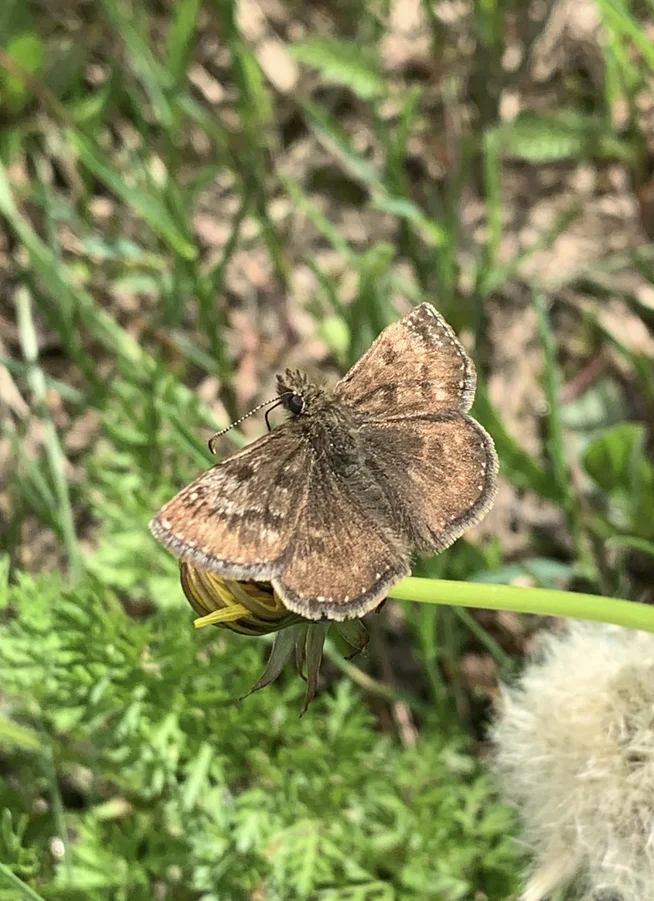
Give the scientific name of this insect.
Erynnis tages
